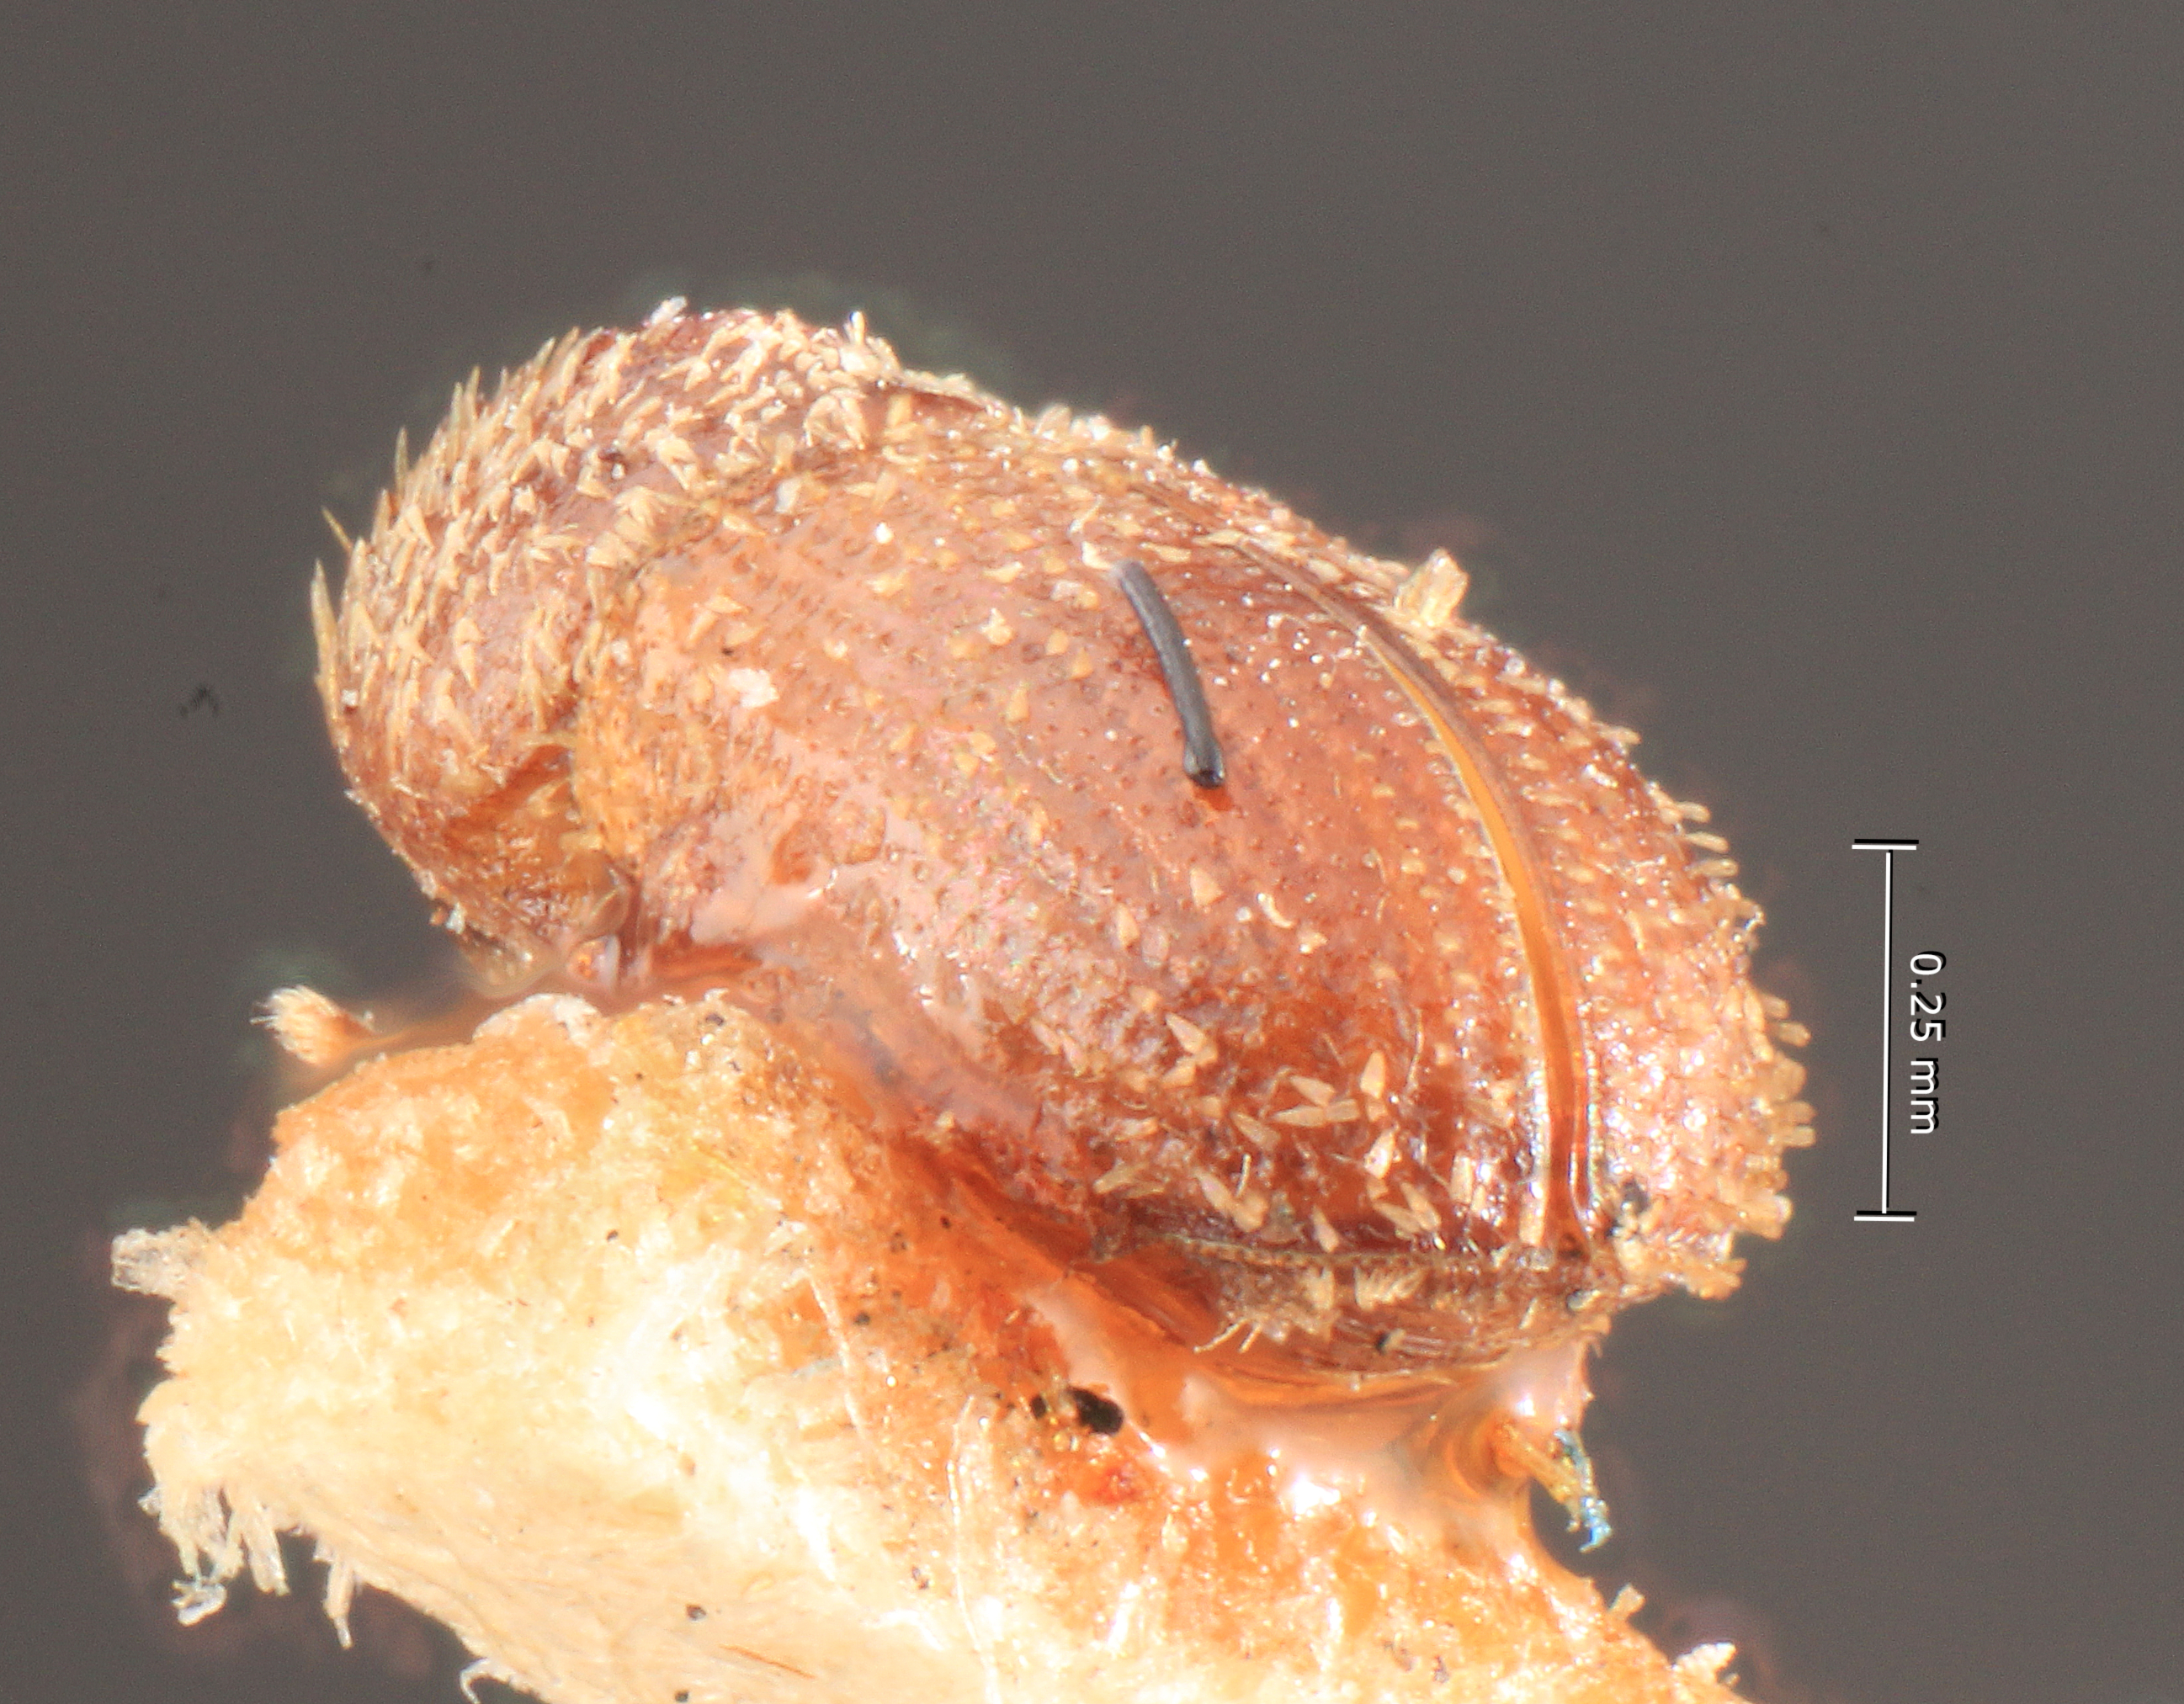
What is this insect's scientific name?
Stephanoderes lucasi
